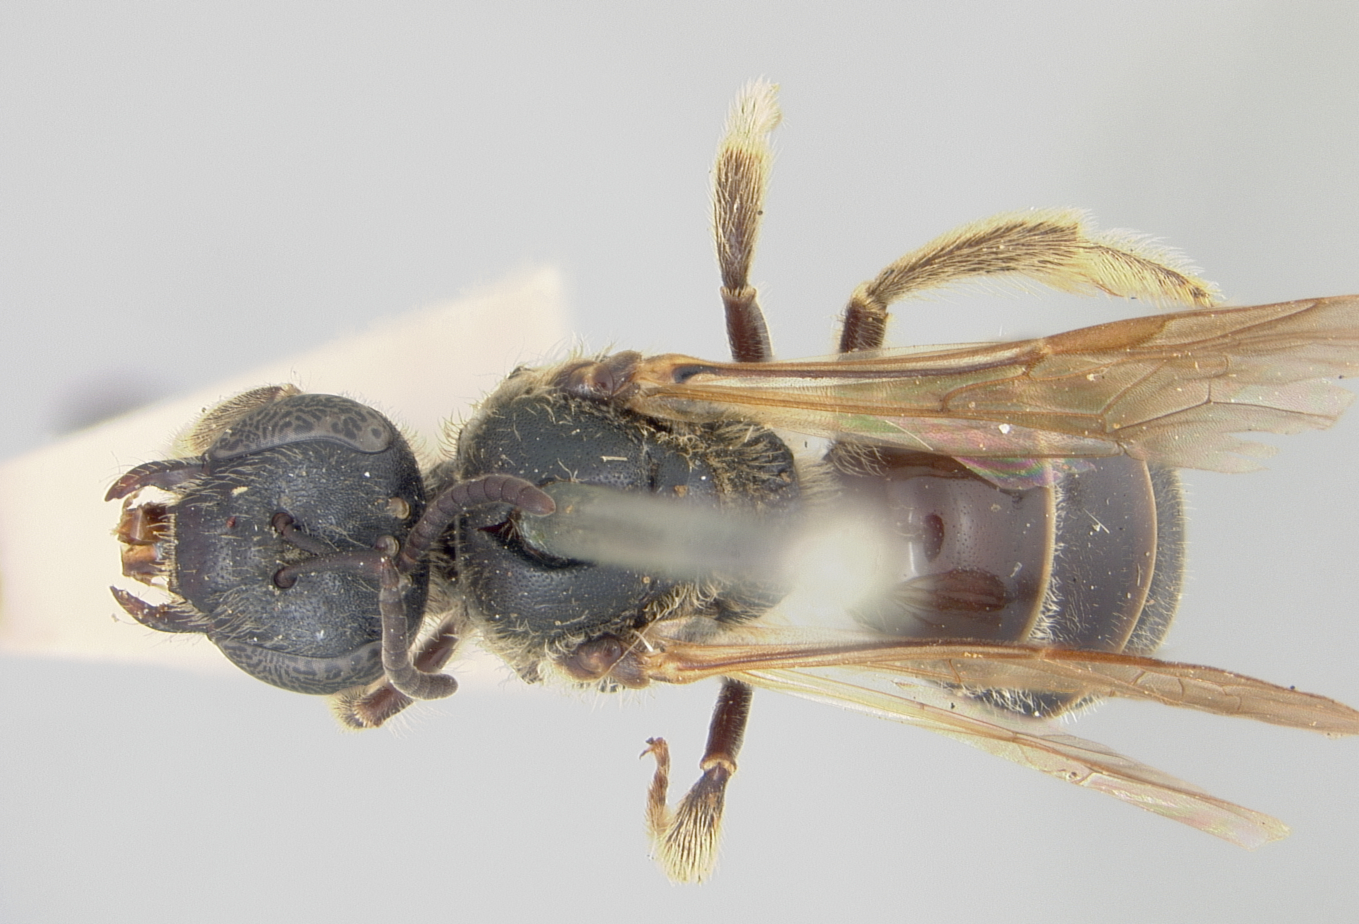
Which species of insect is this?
Halictus arcuatus
